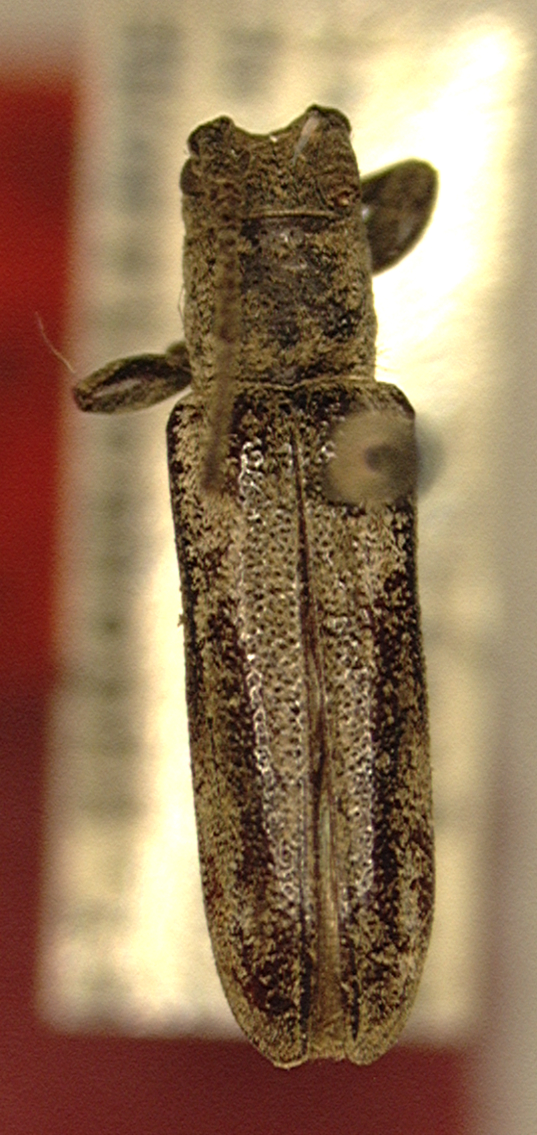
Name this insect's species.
Cacostola grisea
